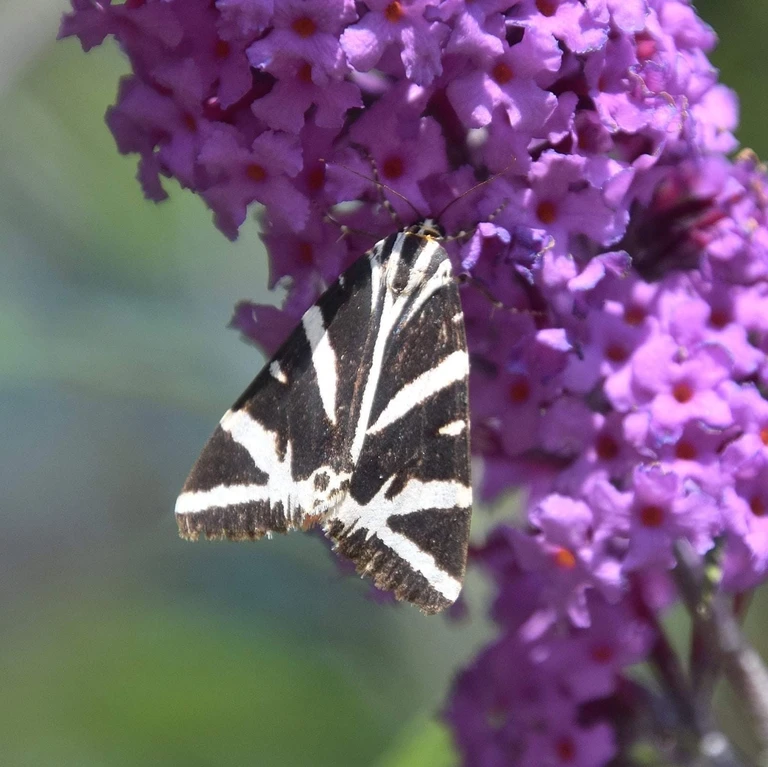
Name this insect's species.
Euplagia quadripunctaria
